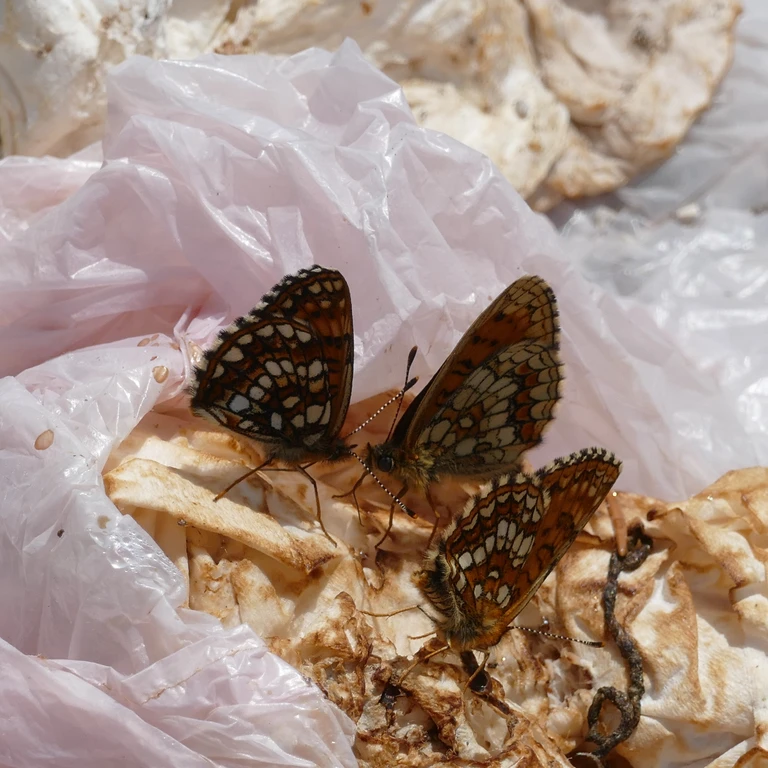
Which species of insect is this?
Melitaea diamina
